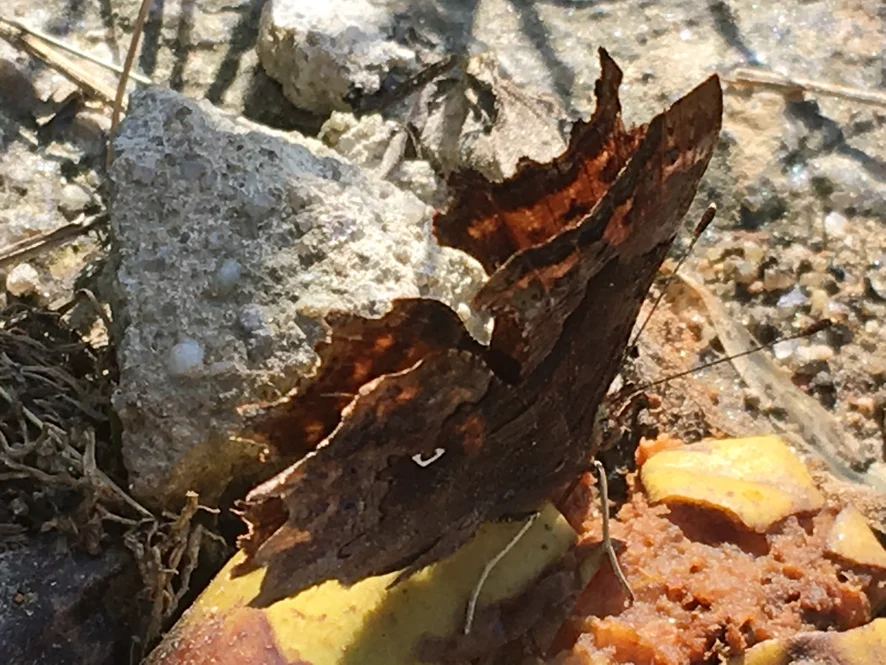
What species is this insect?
Polygonia c-album
